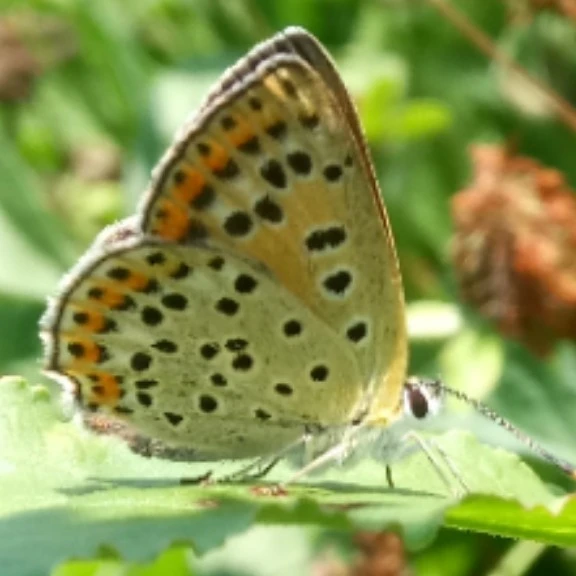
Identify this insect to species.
Lycaena tityrus (also Loweia tityrus)
